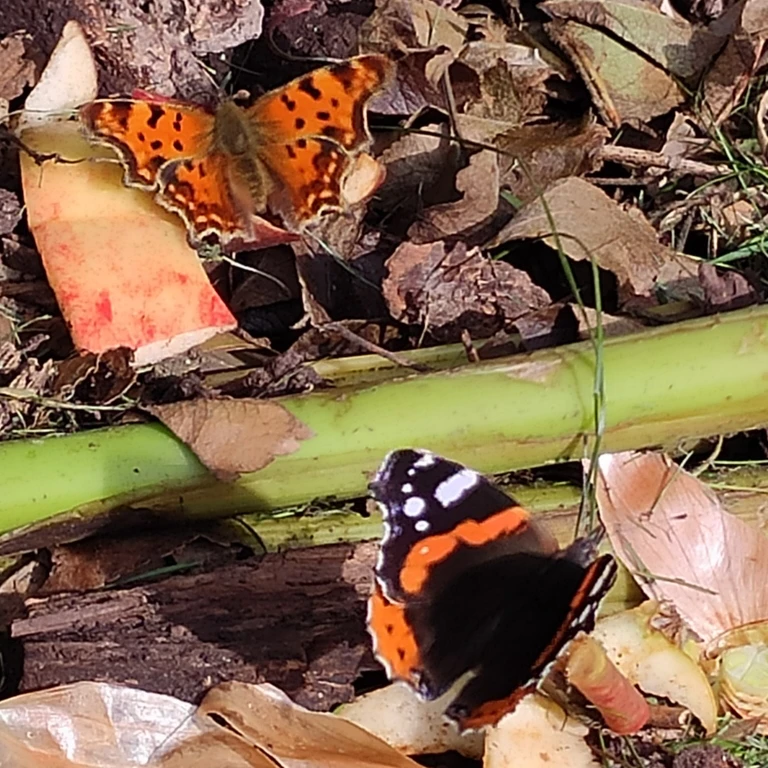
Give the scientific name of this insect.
Polygonia c-album
